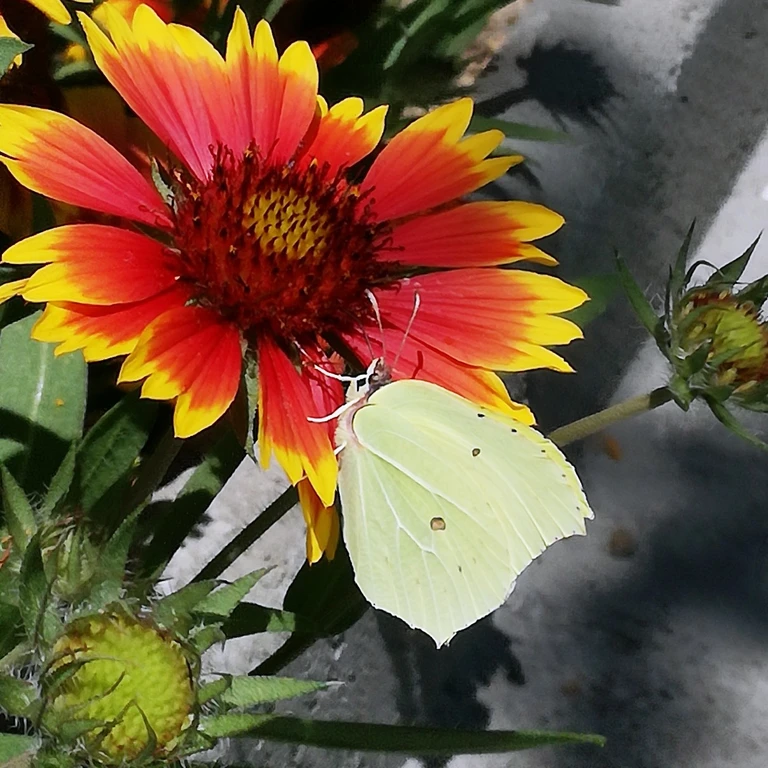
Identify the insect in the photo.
Gonepteryx rhamni
